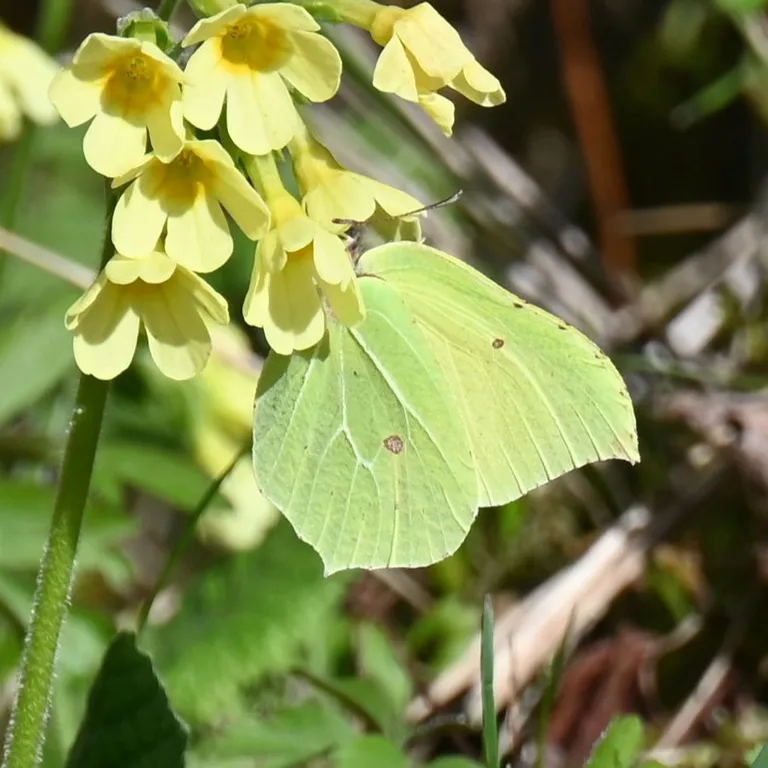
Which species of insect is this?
Gonepteryx rhamni
